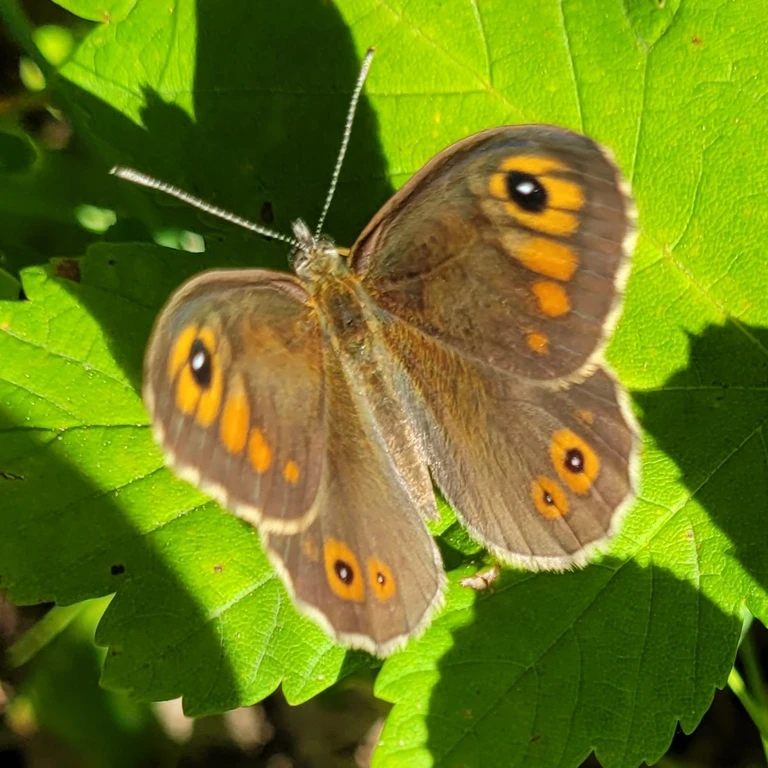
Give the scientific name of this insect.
Lasiommata maera (also Pararge maera)
